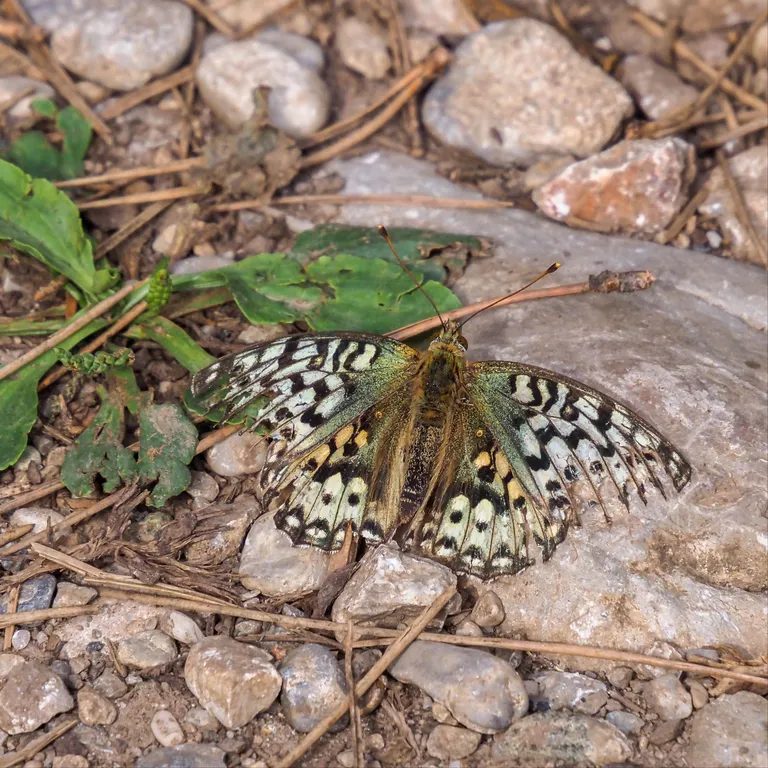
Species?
Speyeria aglaja
